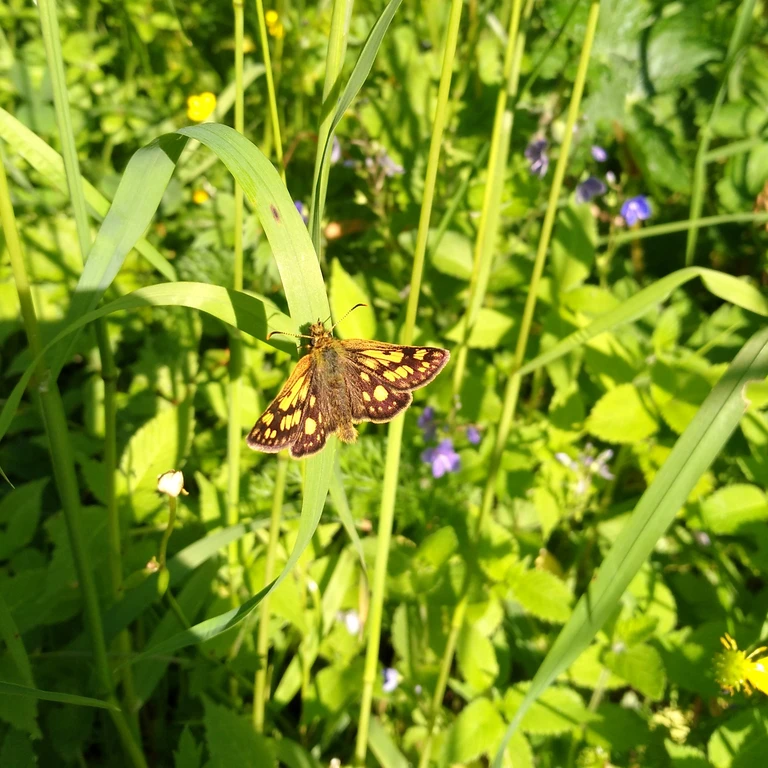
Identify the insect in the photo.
Carterocephalus palaemon
